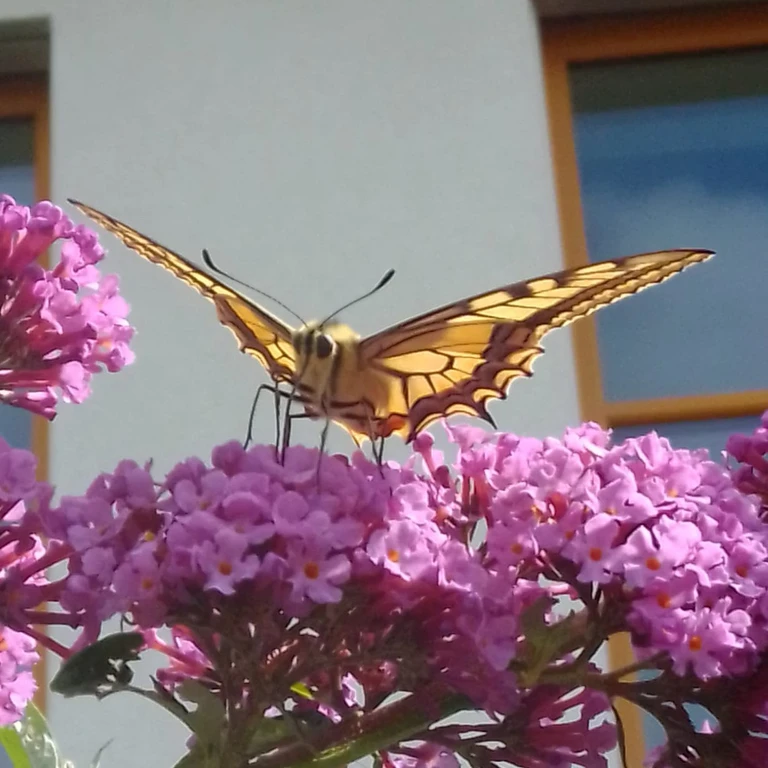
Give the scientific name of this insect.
Papilio machaon
